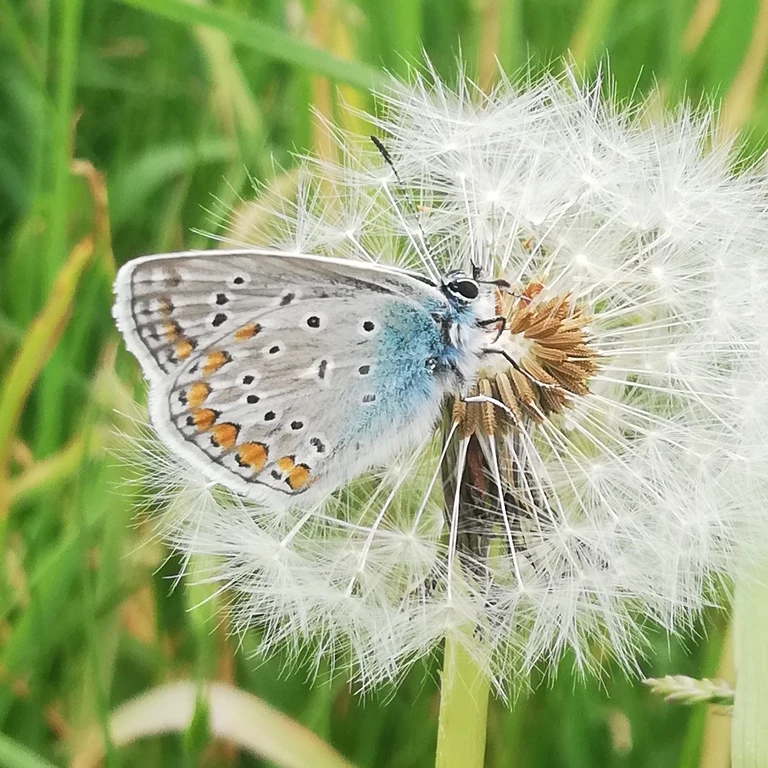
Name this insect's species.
Polyommatus icarus
